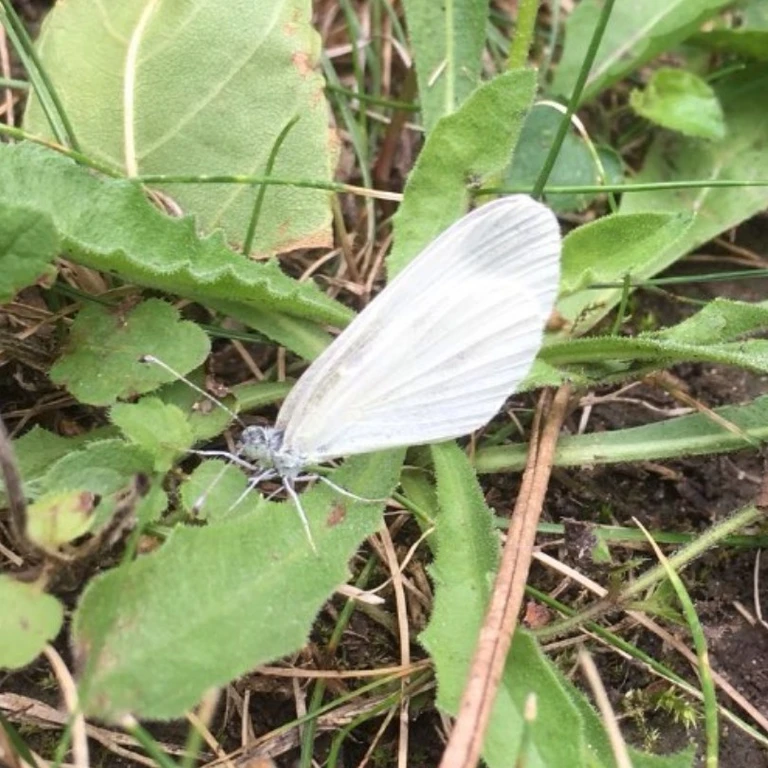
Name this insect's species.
Leptidea sinapis/juvernica
